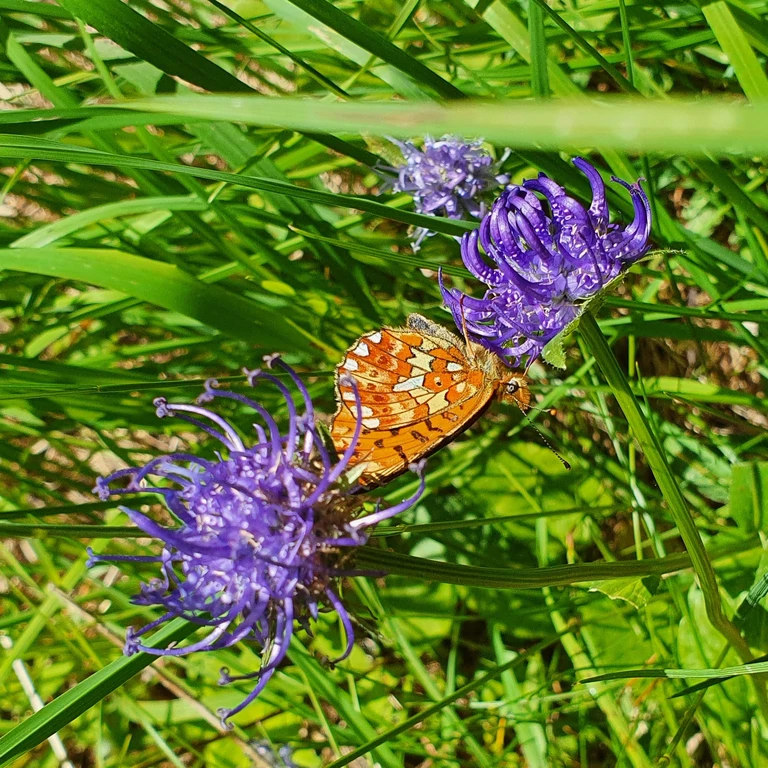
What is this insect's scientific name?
Boloria euphrosyne (also Clossiana euphrosyne)
